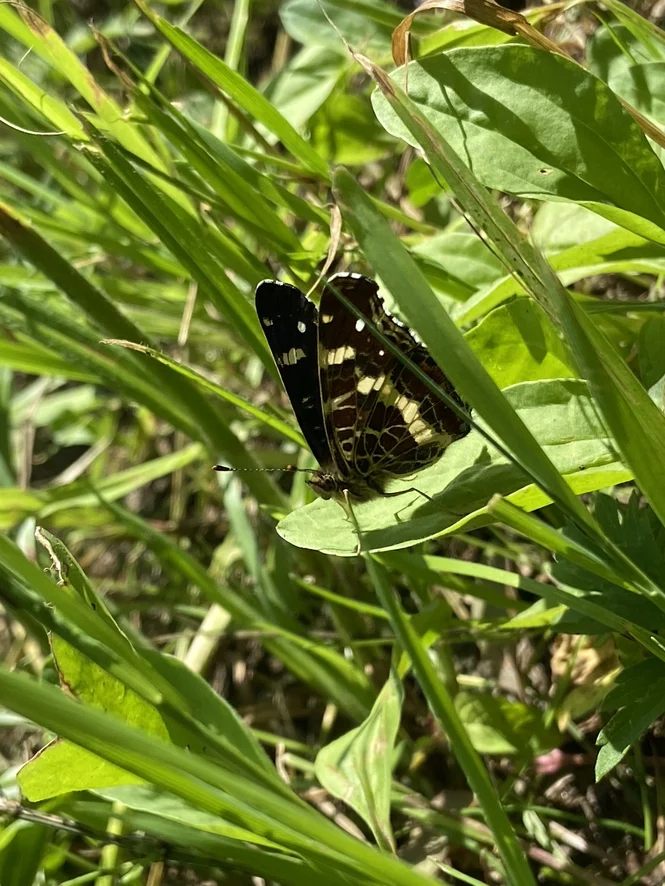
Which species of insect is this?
Araschnia levana
